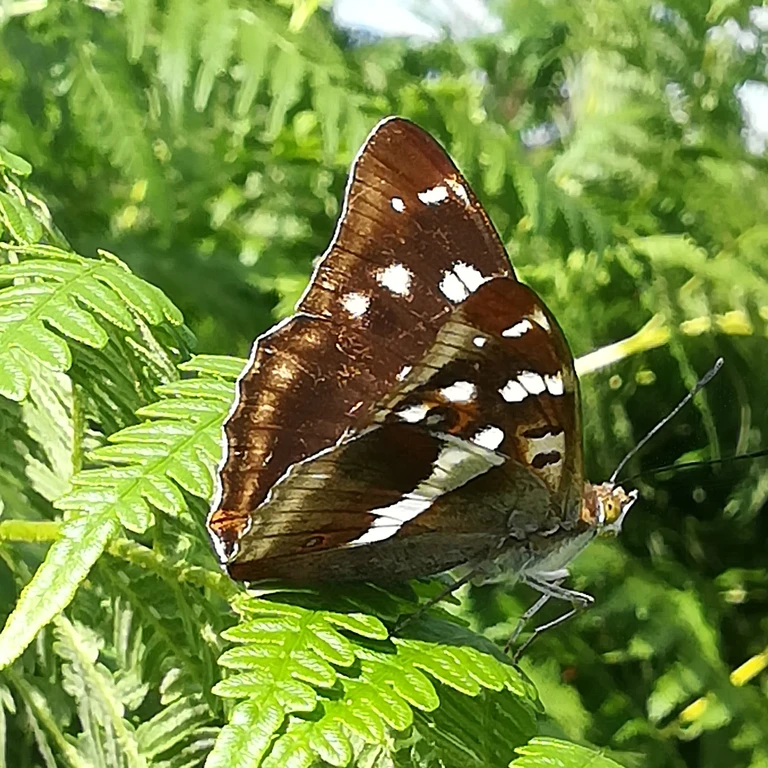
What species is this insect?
Apatura iris
